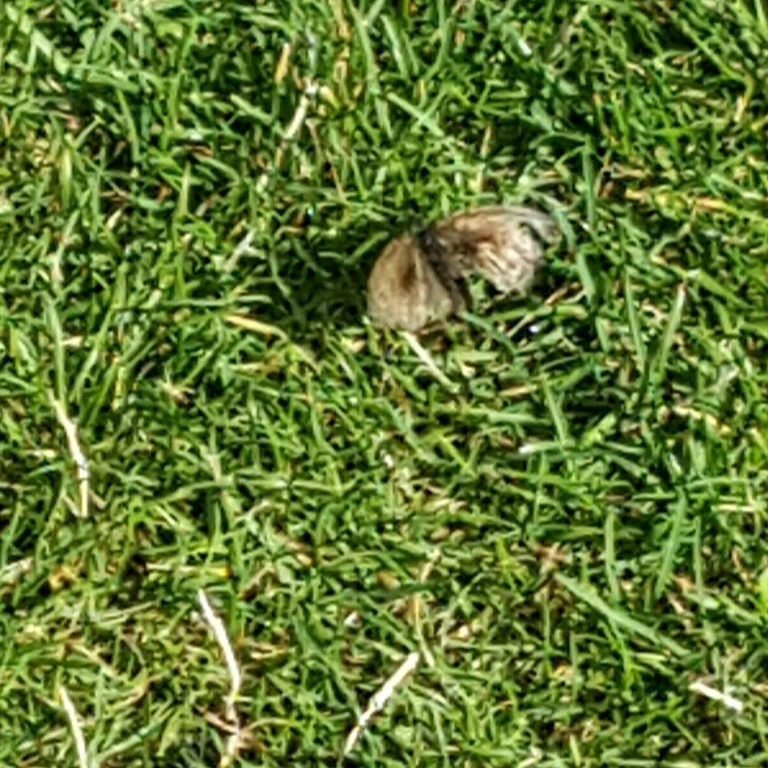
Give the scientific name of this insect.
Maniola jurtina
